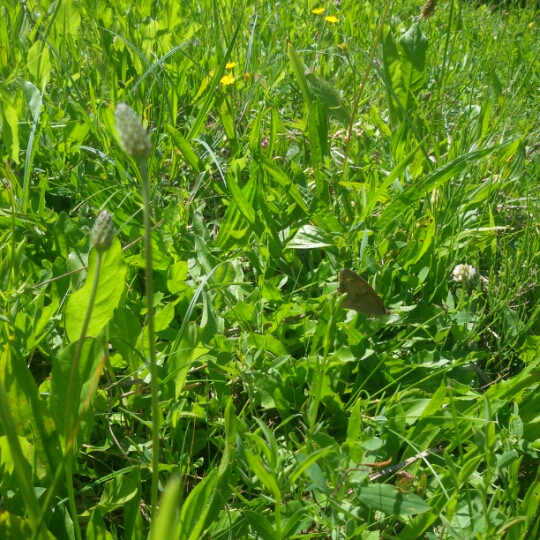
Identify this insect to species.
Maniola jurtina
